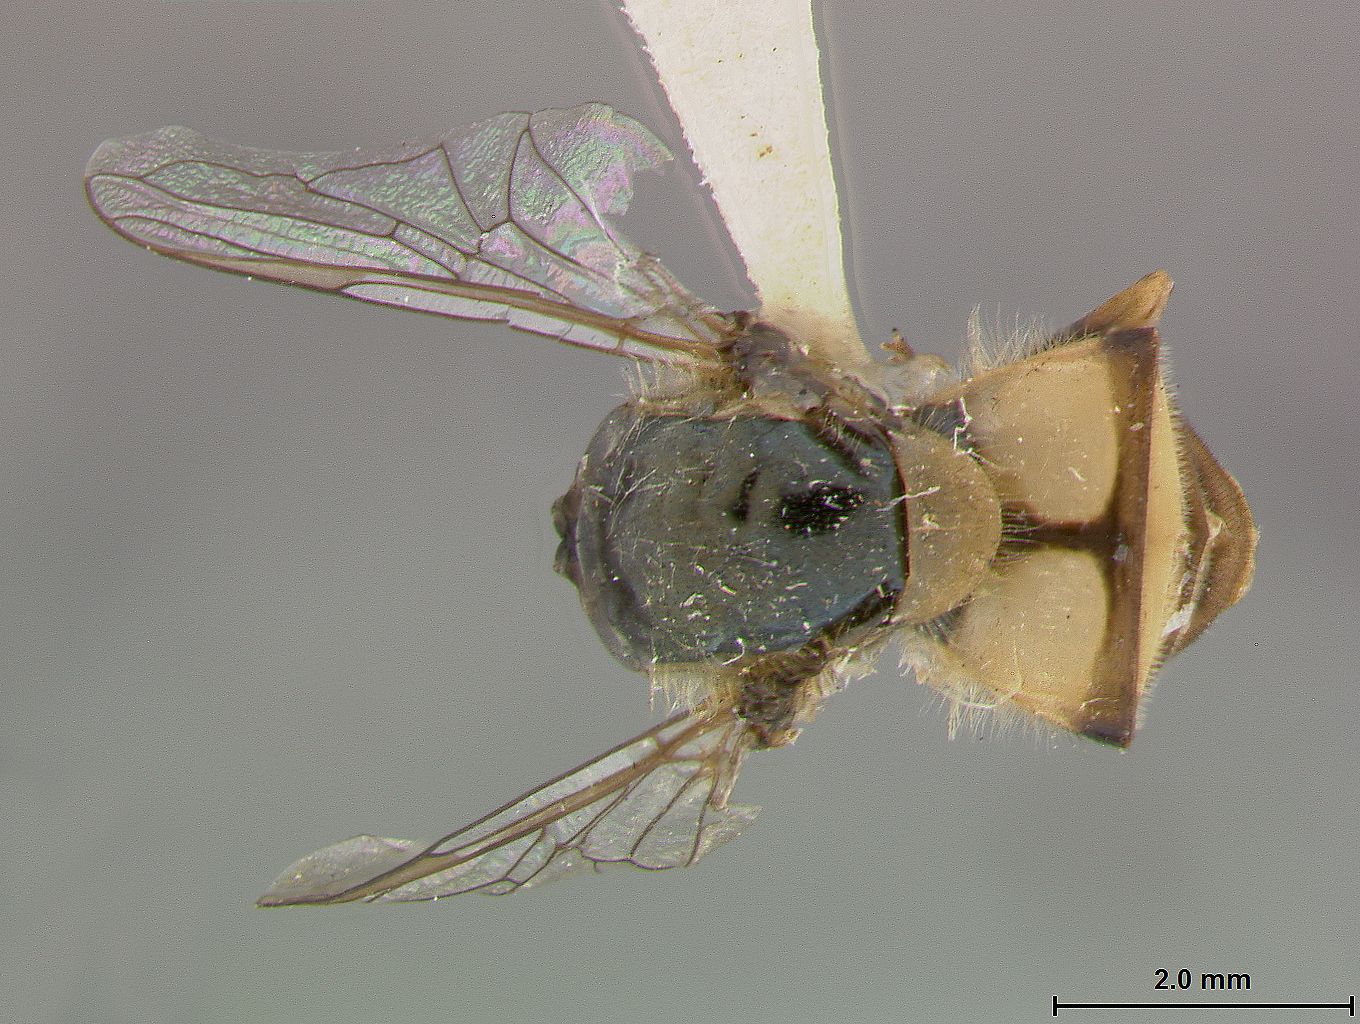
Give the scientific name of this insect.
Metasyrphus fasciatus
